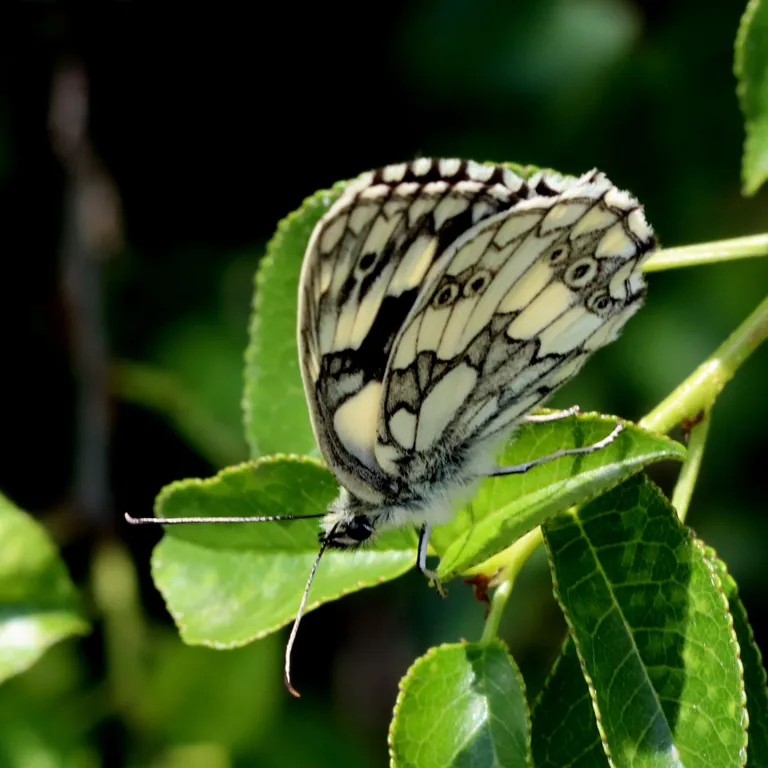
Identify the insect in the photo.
Melanargia galathea
